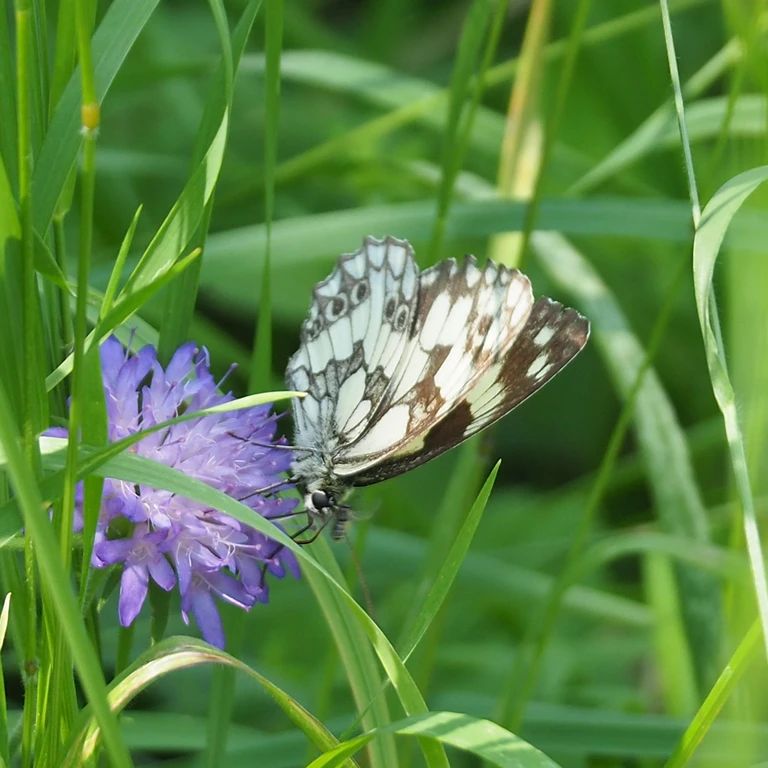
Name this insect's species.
Melanargia galathea
